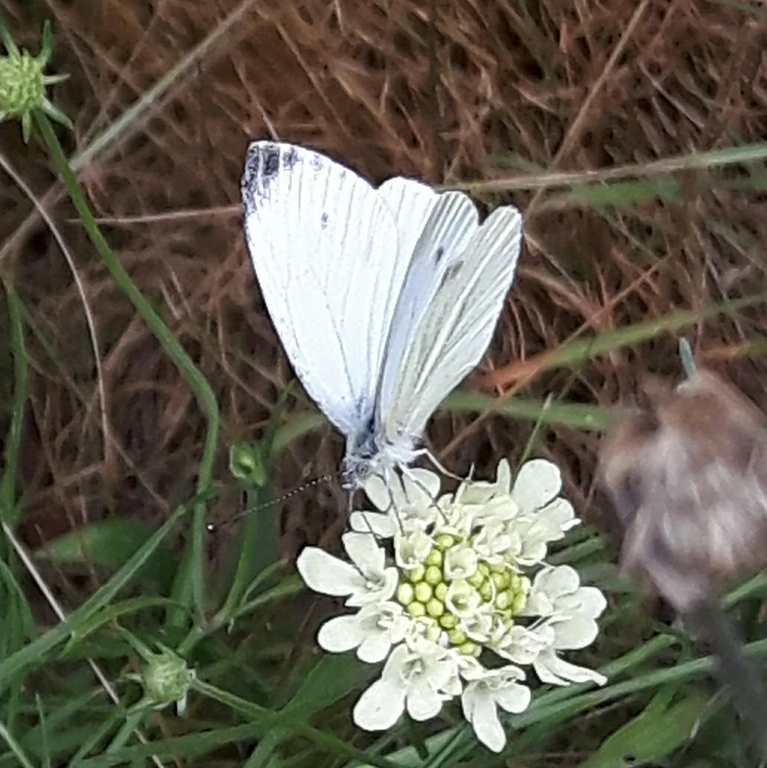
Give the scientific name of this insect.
Pieris napi
